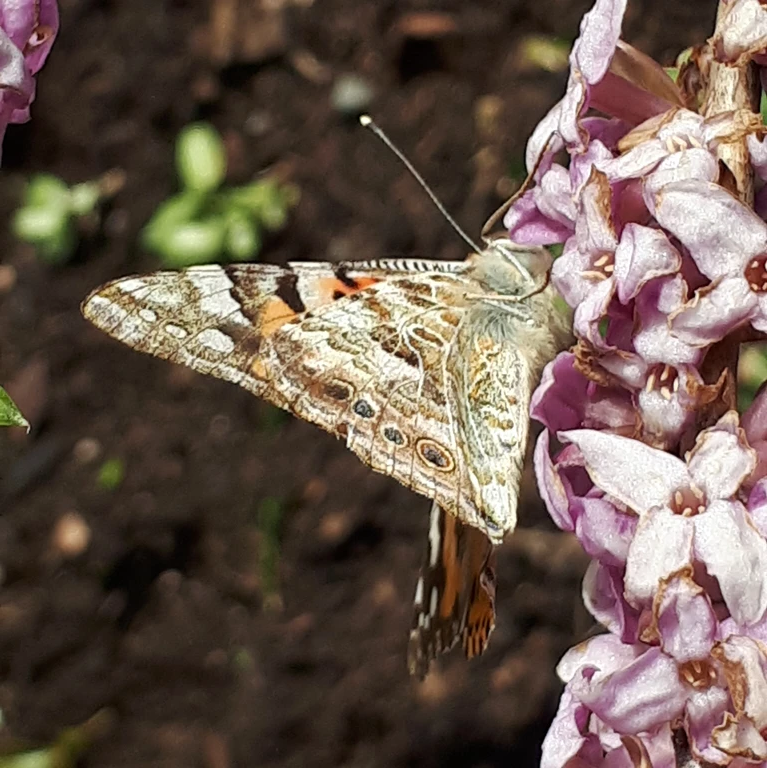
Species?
Vanessa cardui
